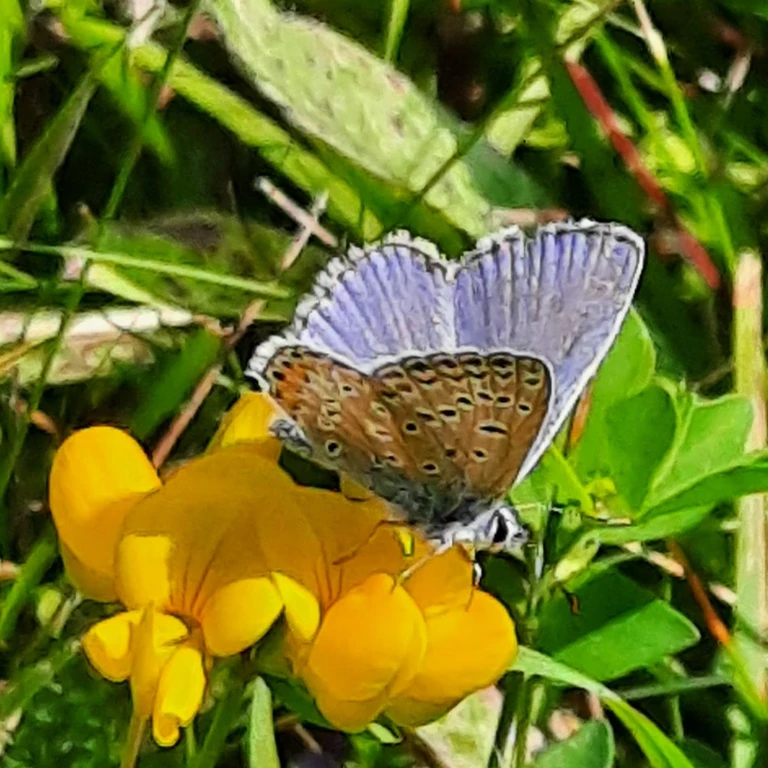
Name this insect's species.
Polyommatus icarus
